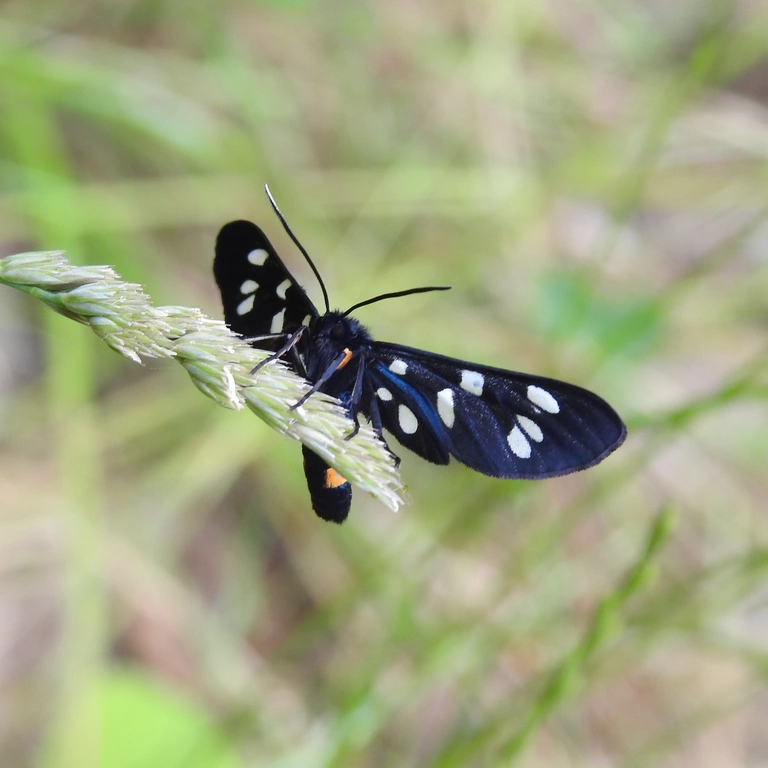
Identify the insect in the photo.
Amata phegea
